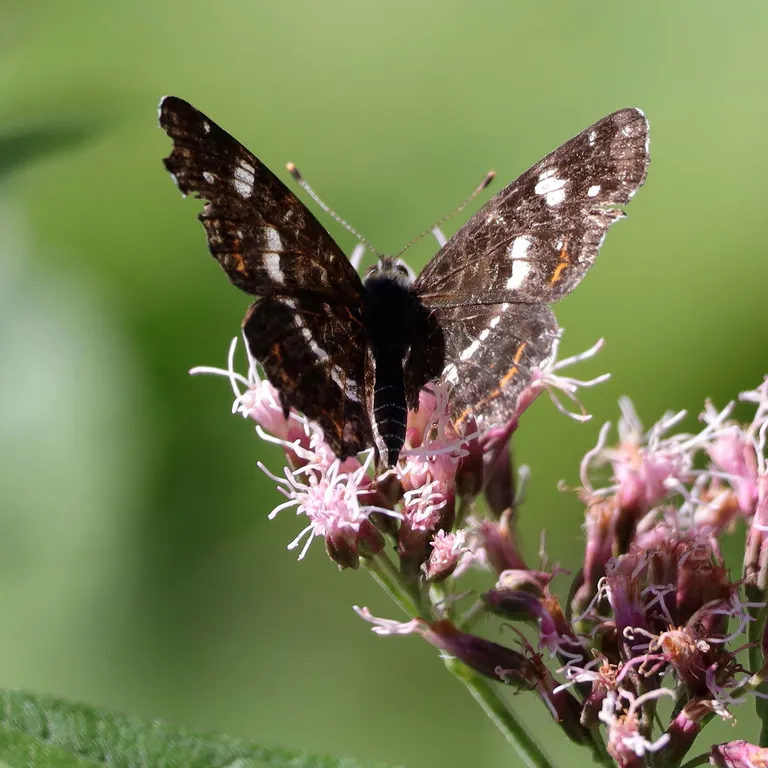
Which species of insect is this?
Araschnia levana
